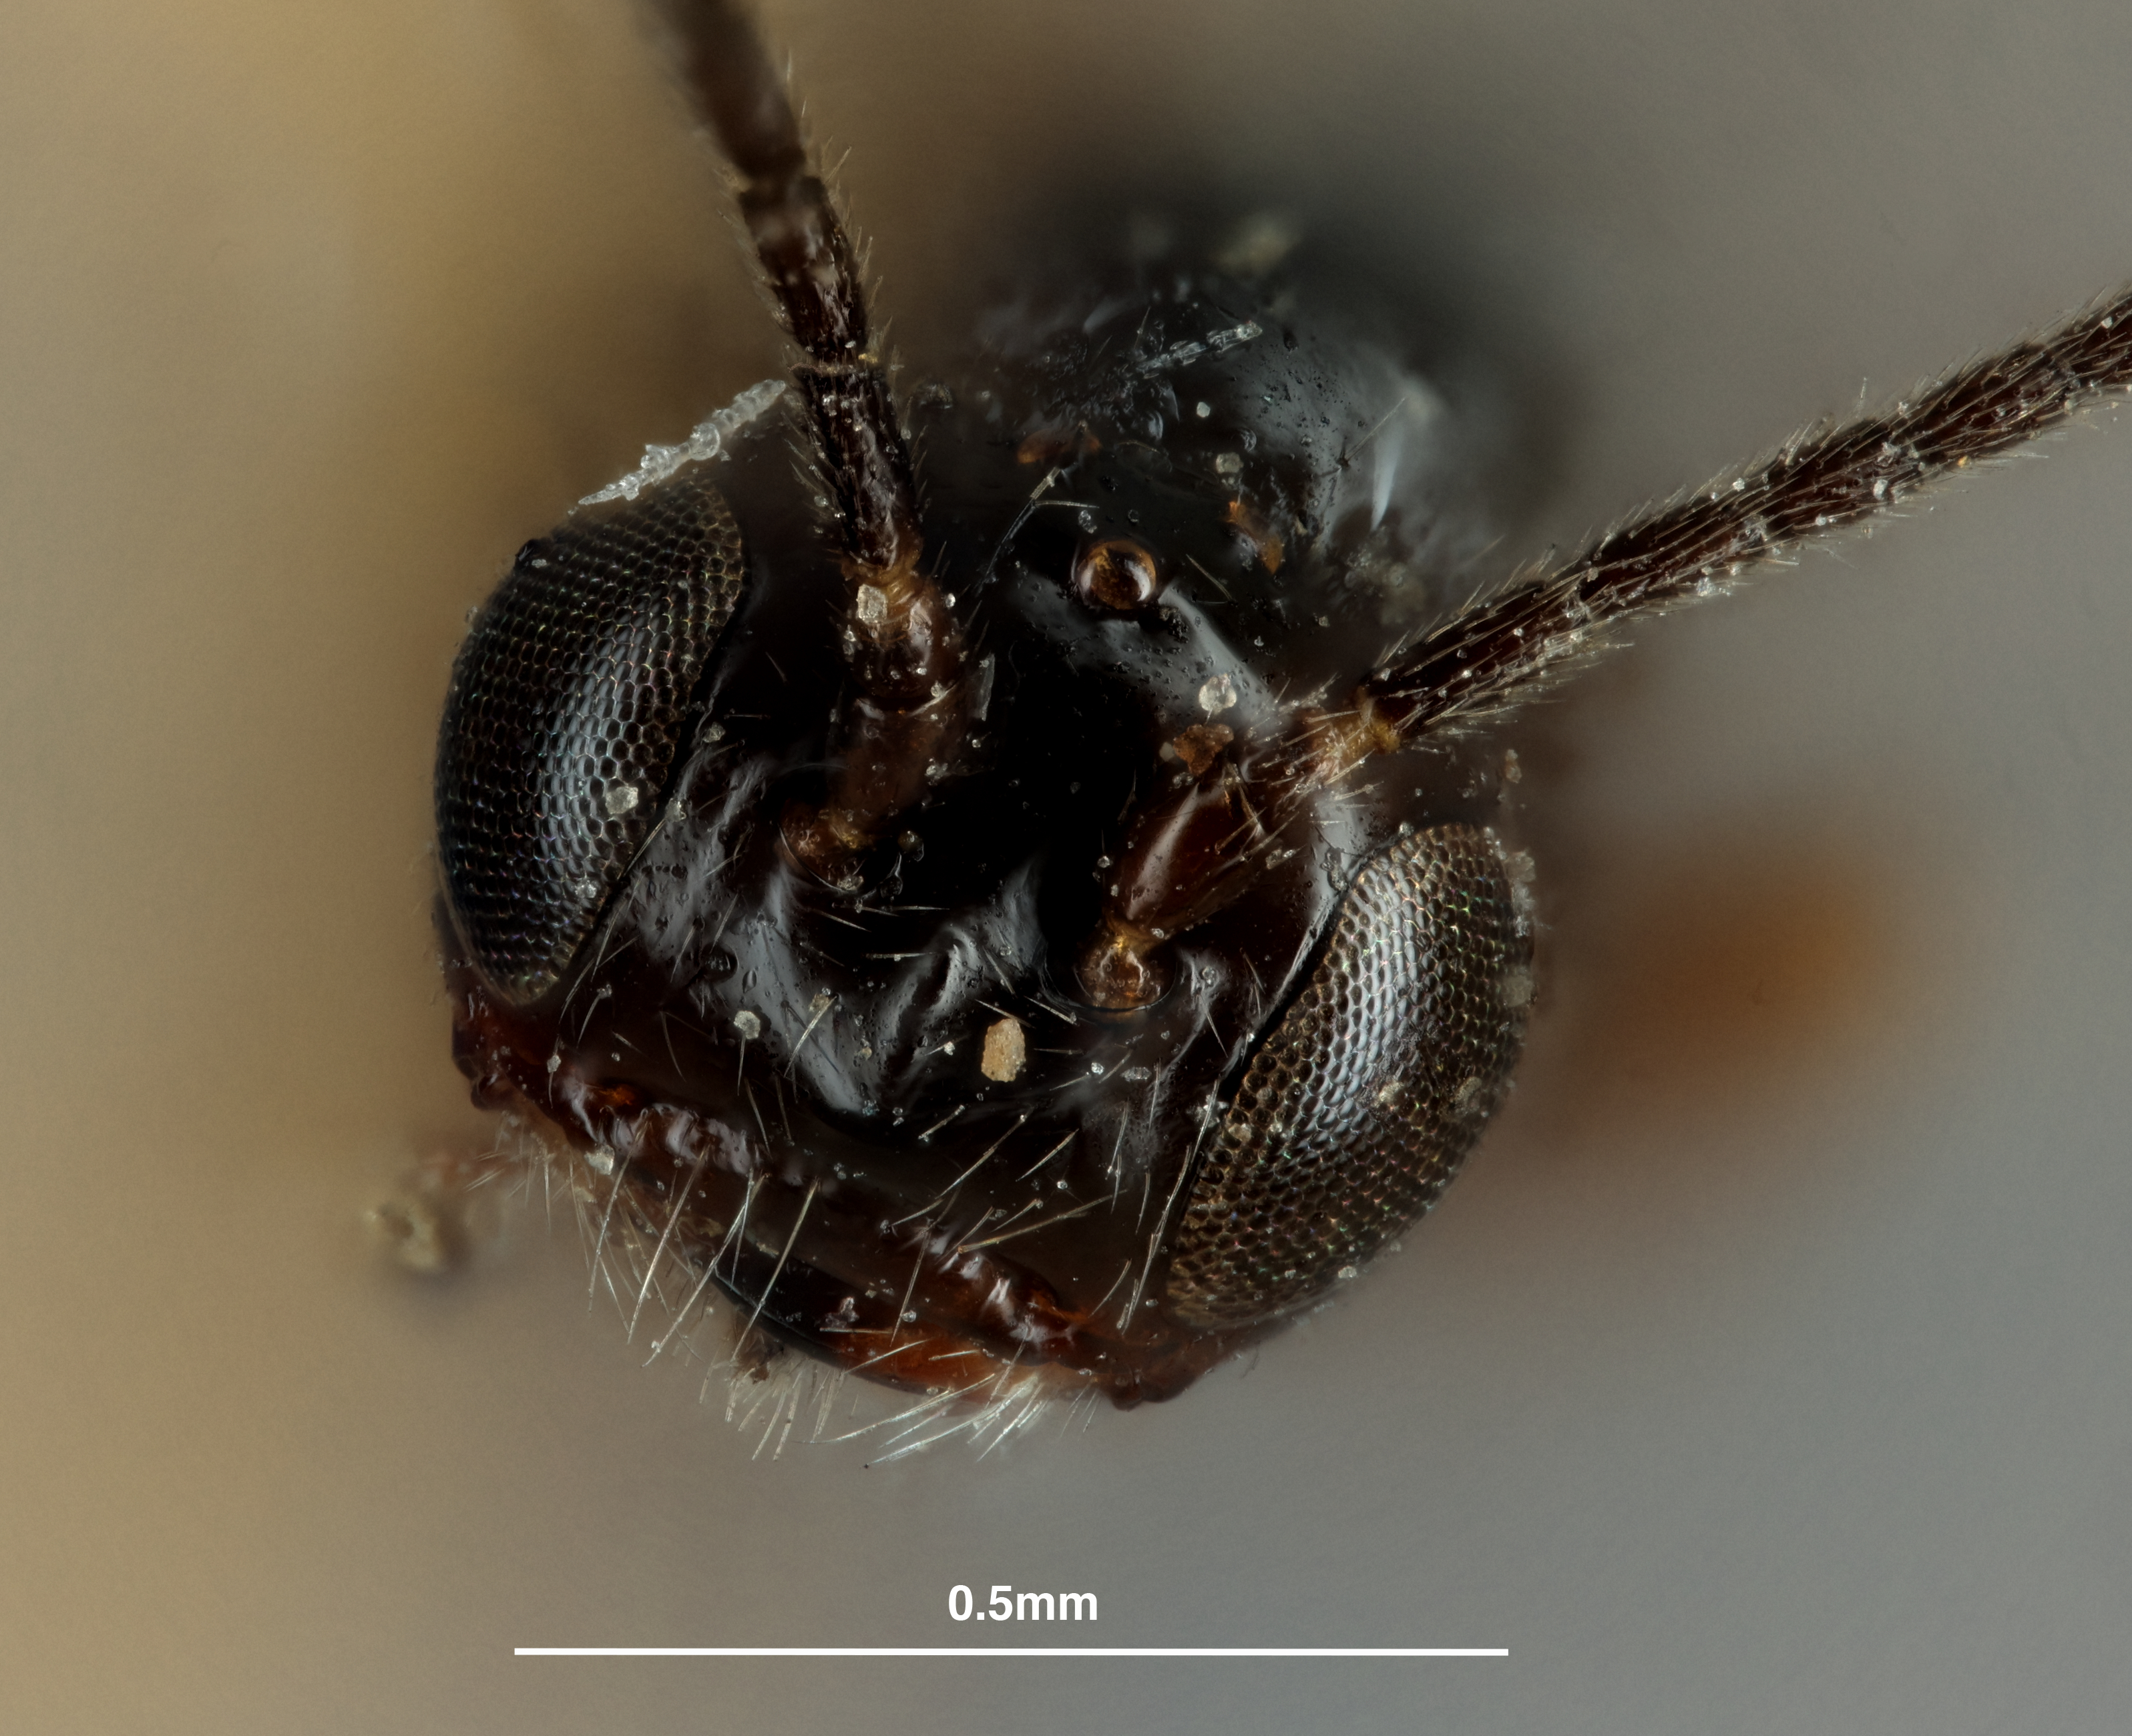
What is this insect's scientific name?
Opius hagermanicus
